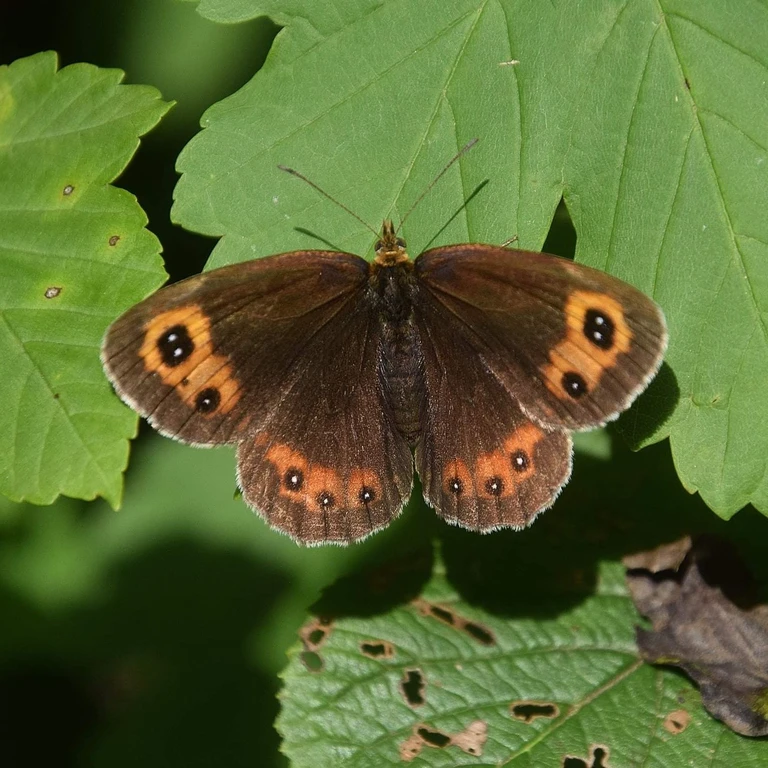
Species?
Erebia aethiops
